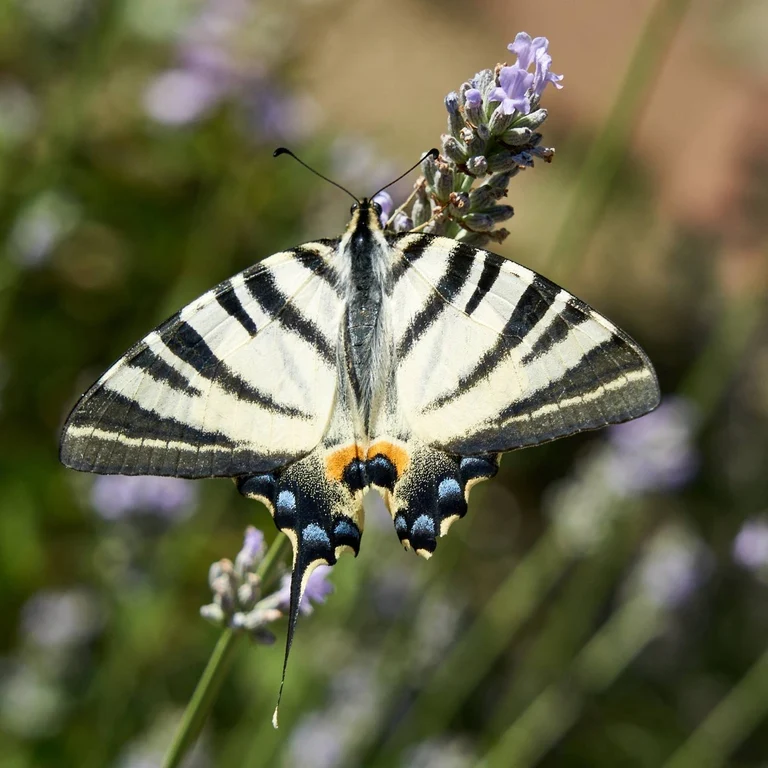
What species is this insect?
Iphiclides podalirius
